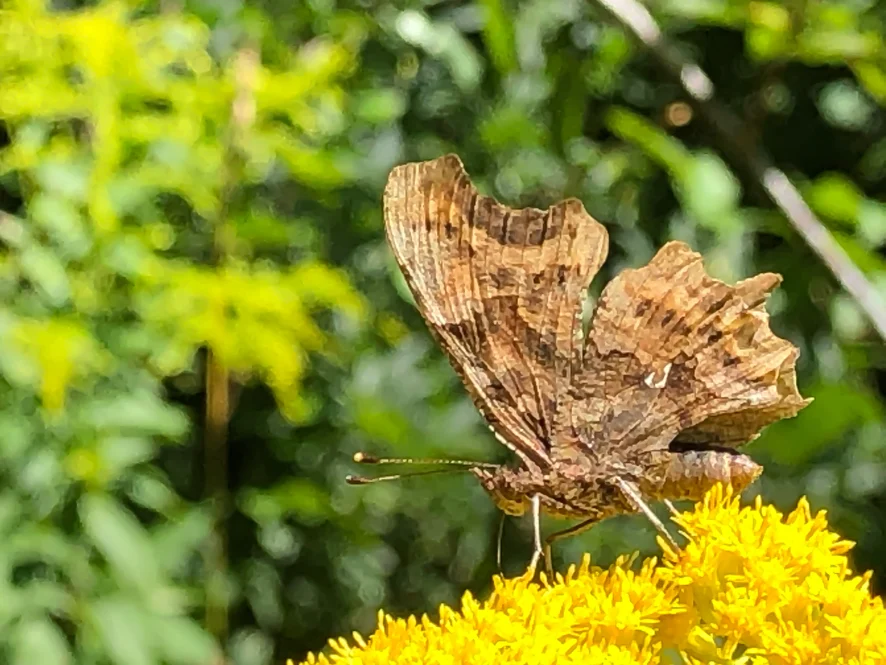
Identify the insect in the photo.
Polygonia c-album
